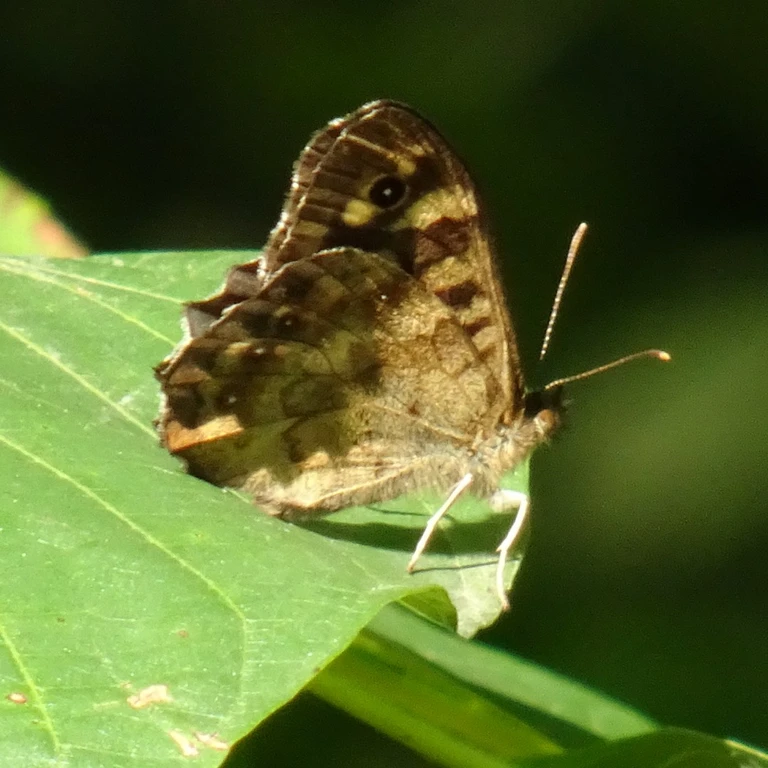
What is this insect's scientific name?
Pararge aegeria
